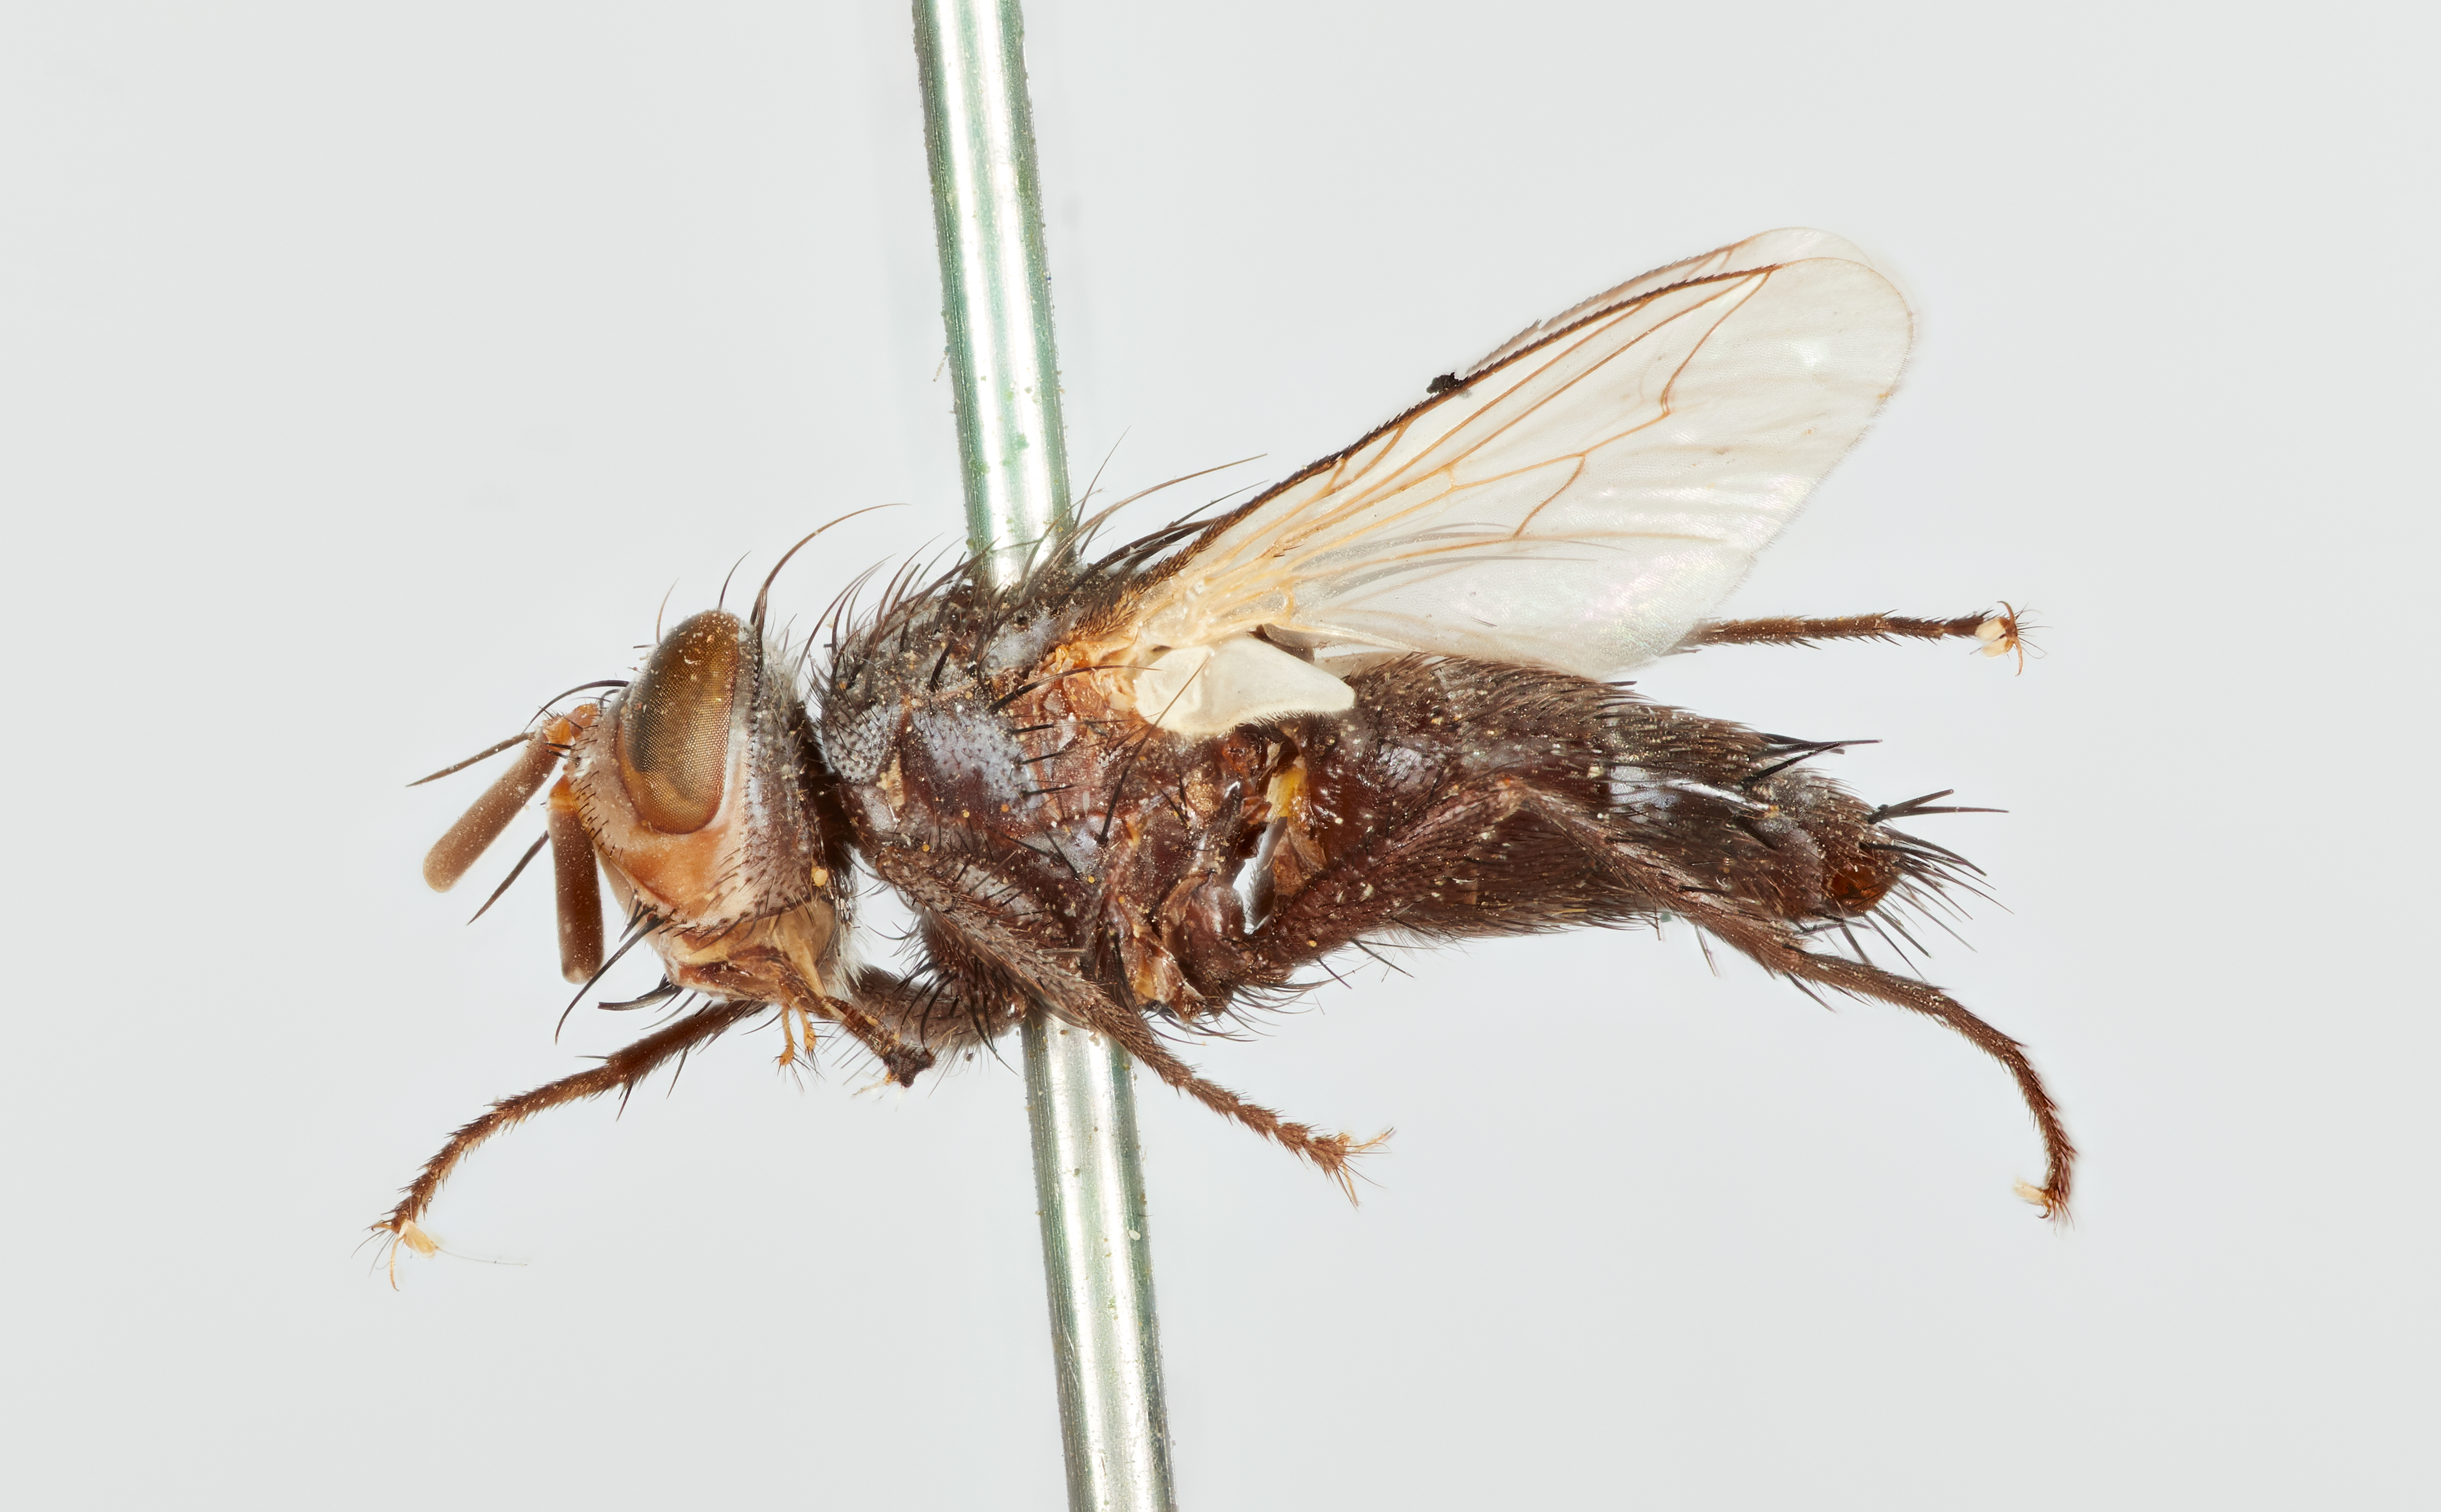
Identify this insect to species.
Metaplagia occidentalis
